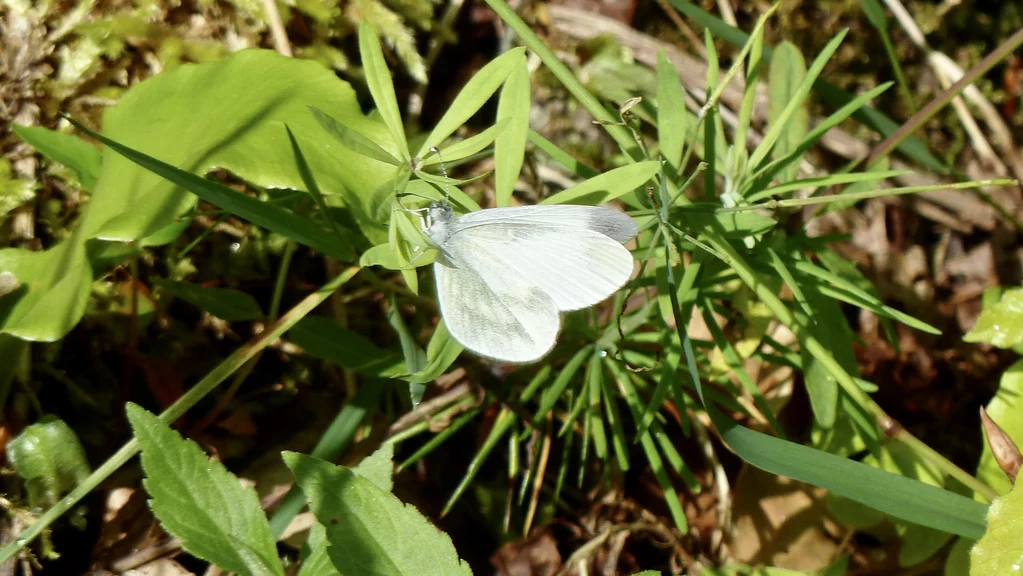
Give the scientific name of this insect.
Leptidea sinapis/juvernica
